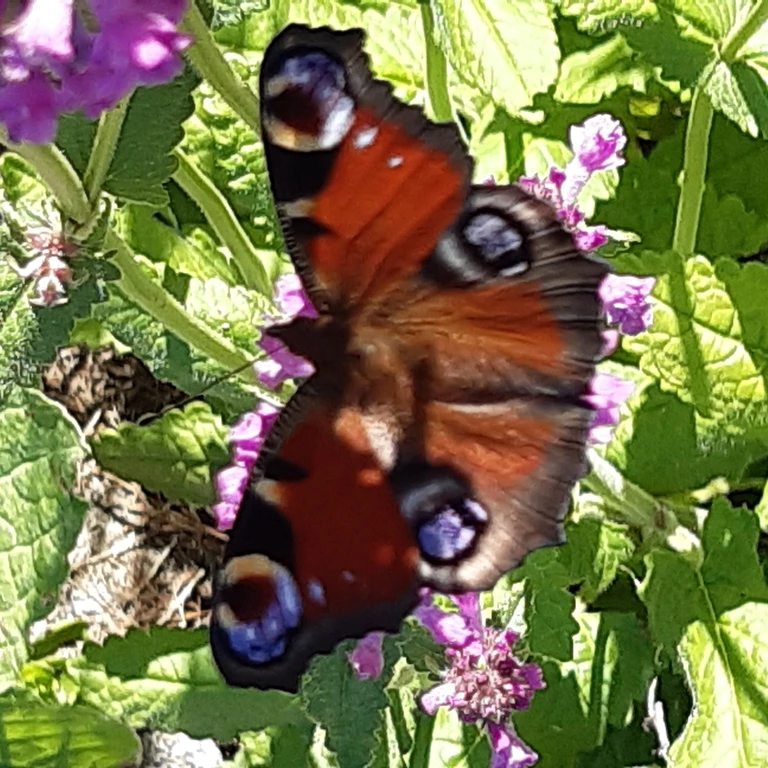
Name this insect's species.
Aglais io
